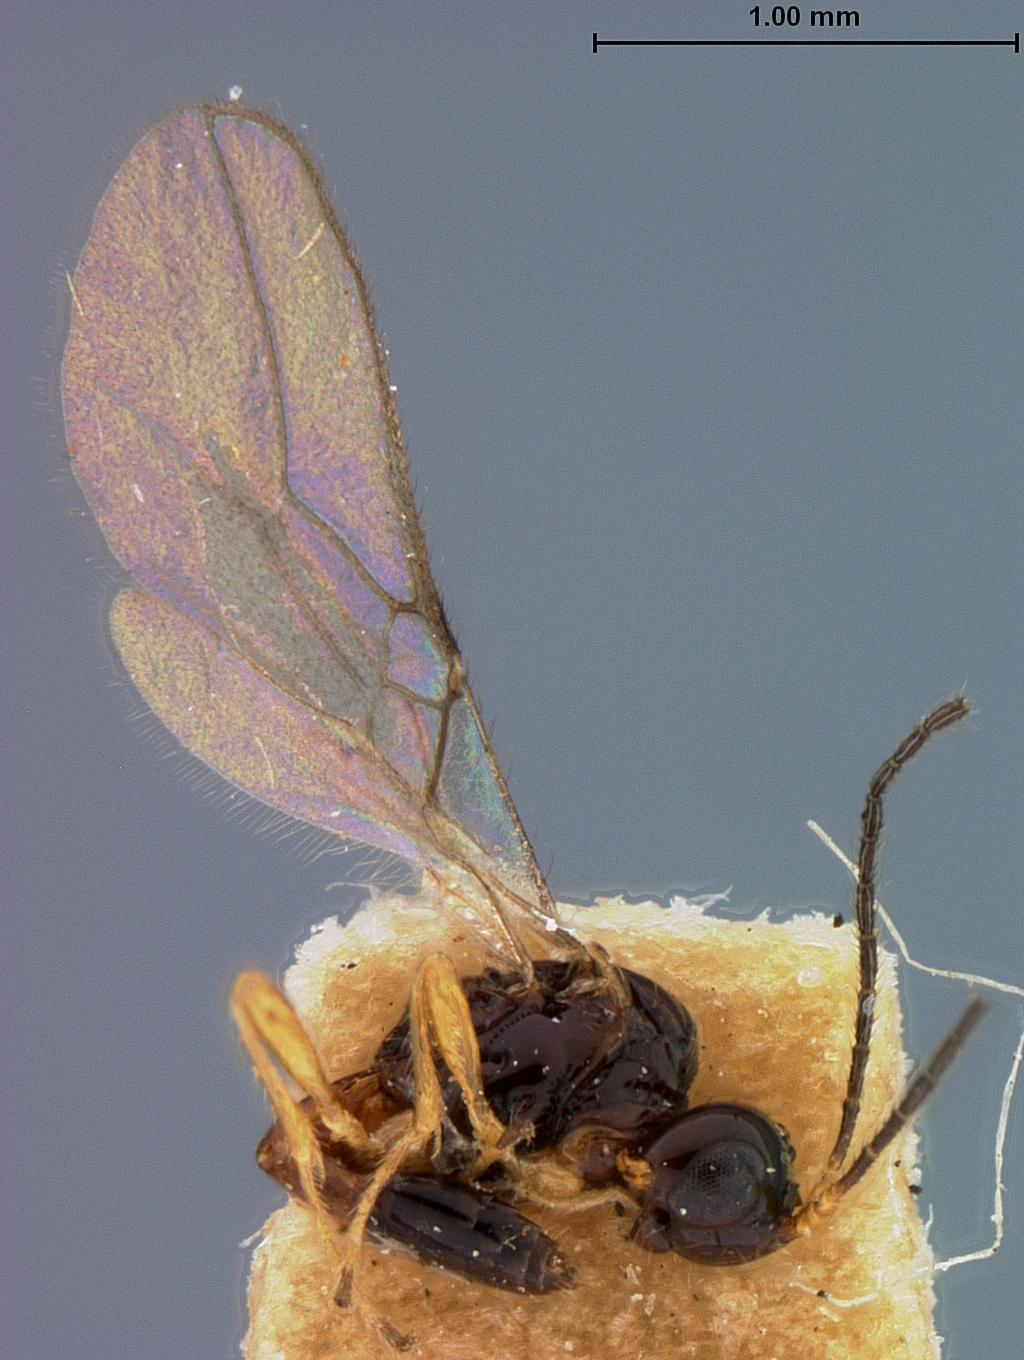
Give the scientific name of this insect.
Aspilota miraculosa
